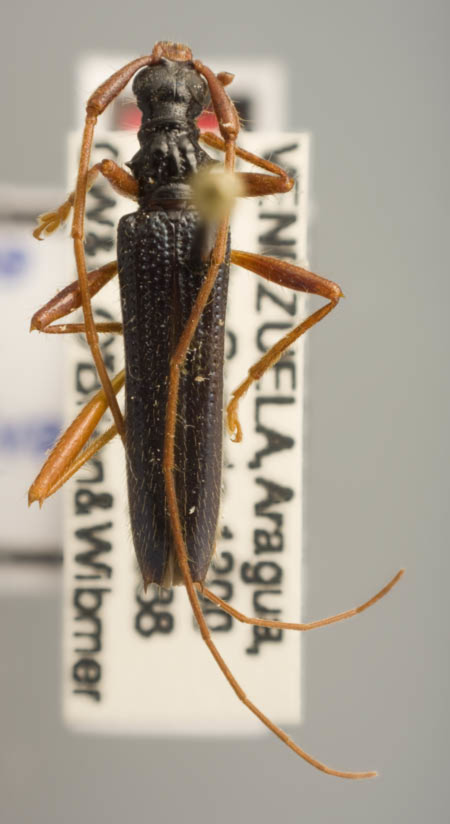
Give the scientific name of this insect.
Novantinoe jolyi
